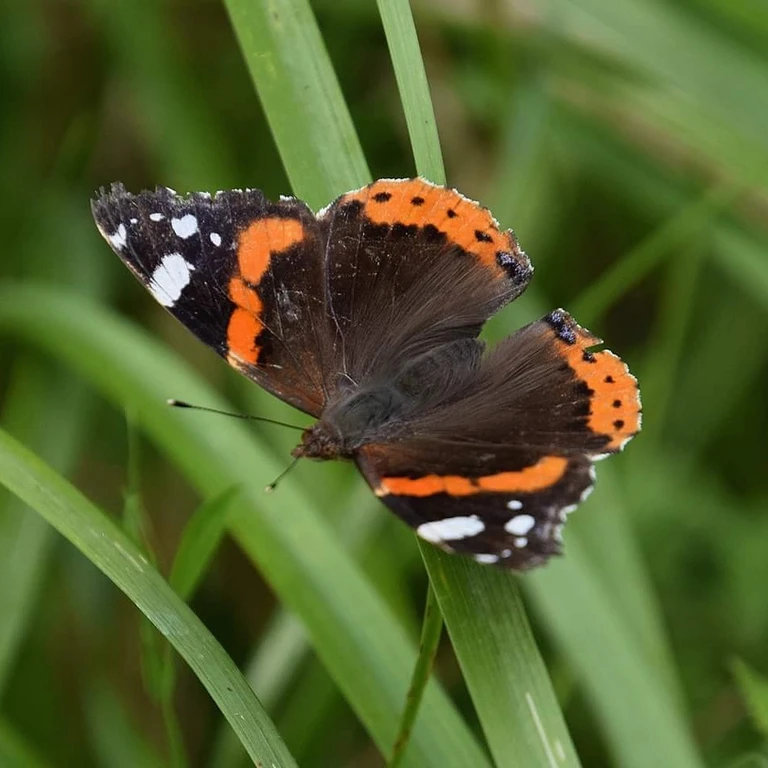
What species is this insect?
Vanessa atalanta
